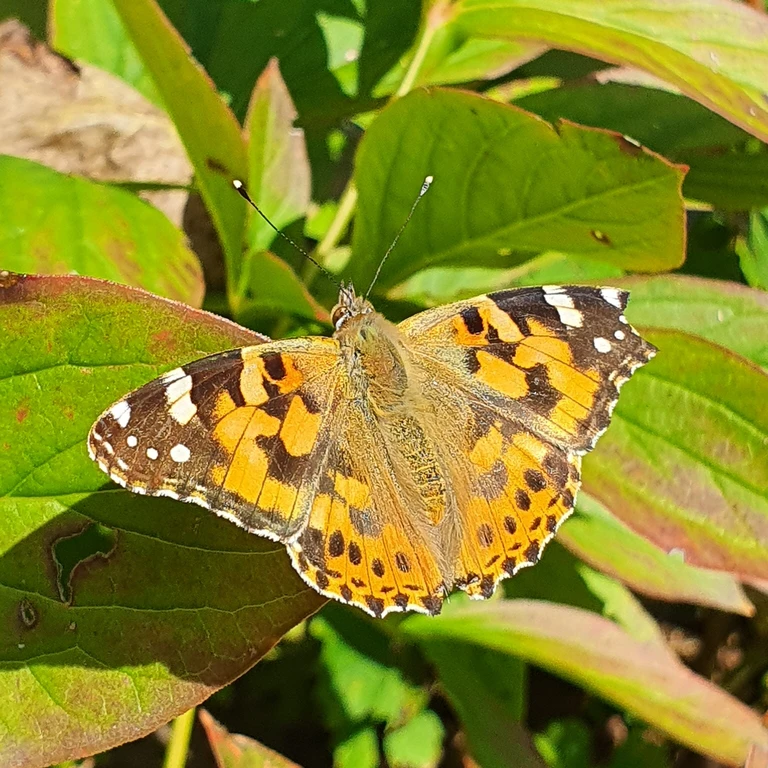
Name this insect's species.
Vanessa cardui
